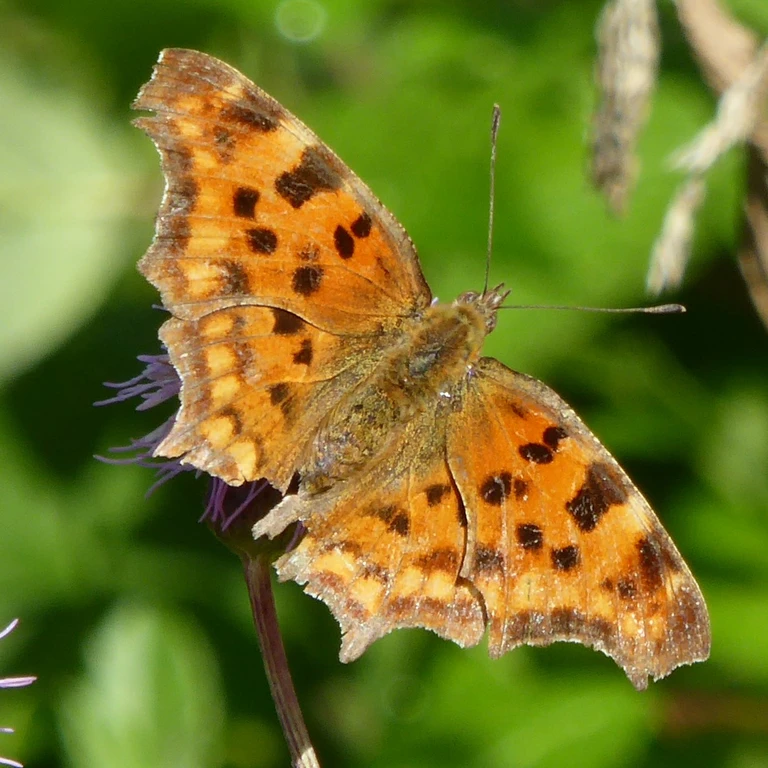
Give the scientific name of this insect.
Polygonia c-album
